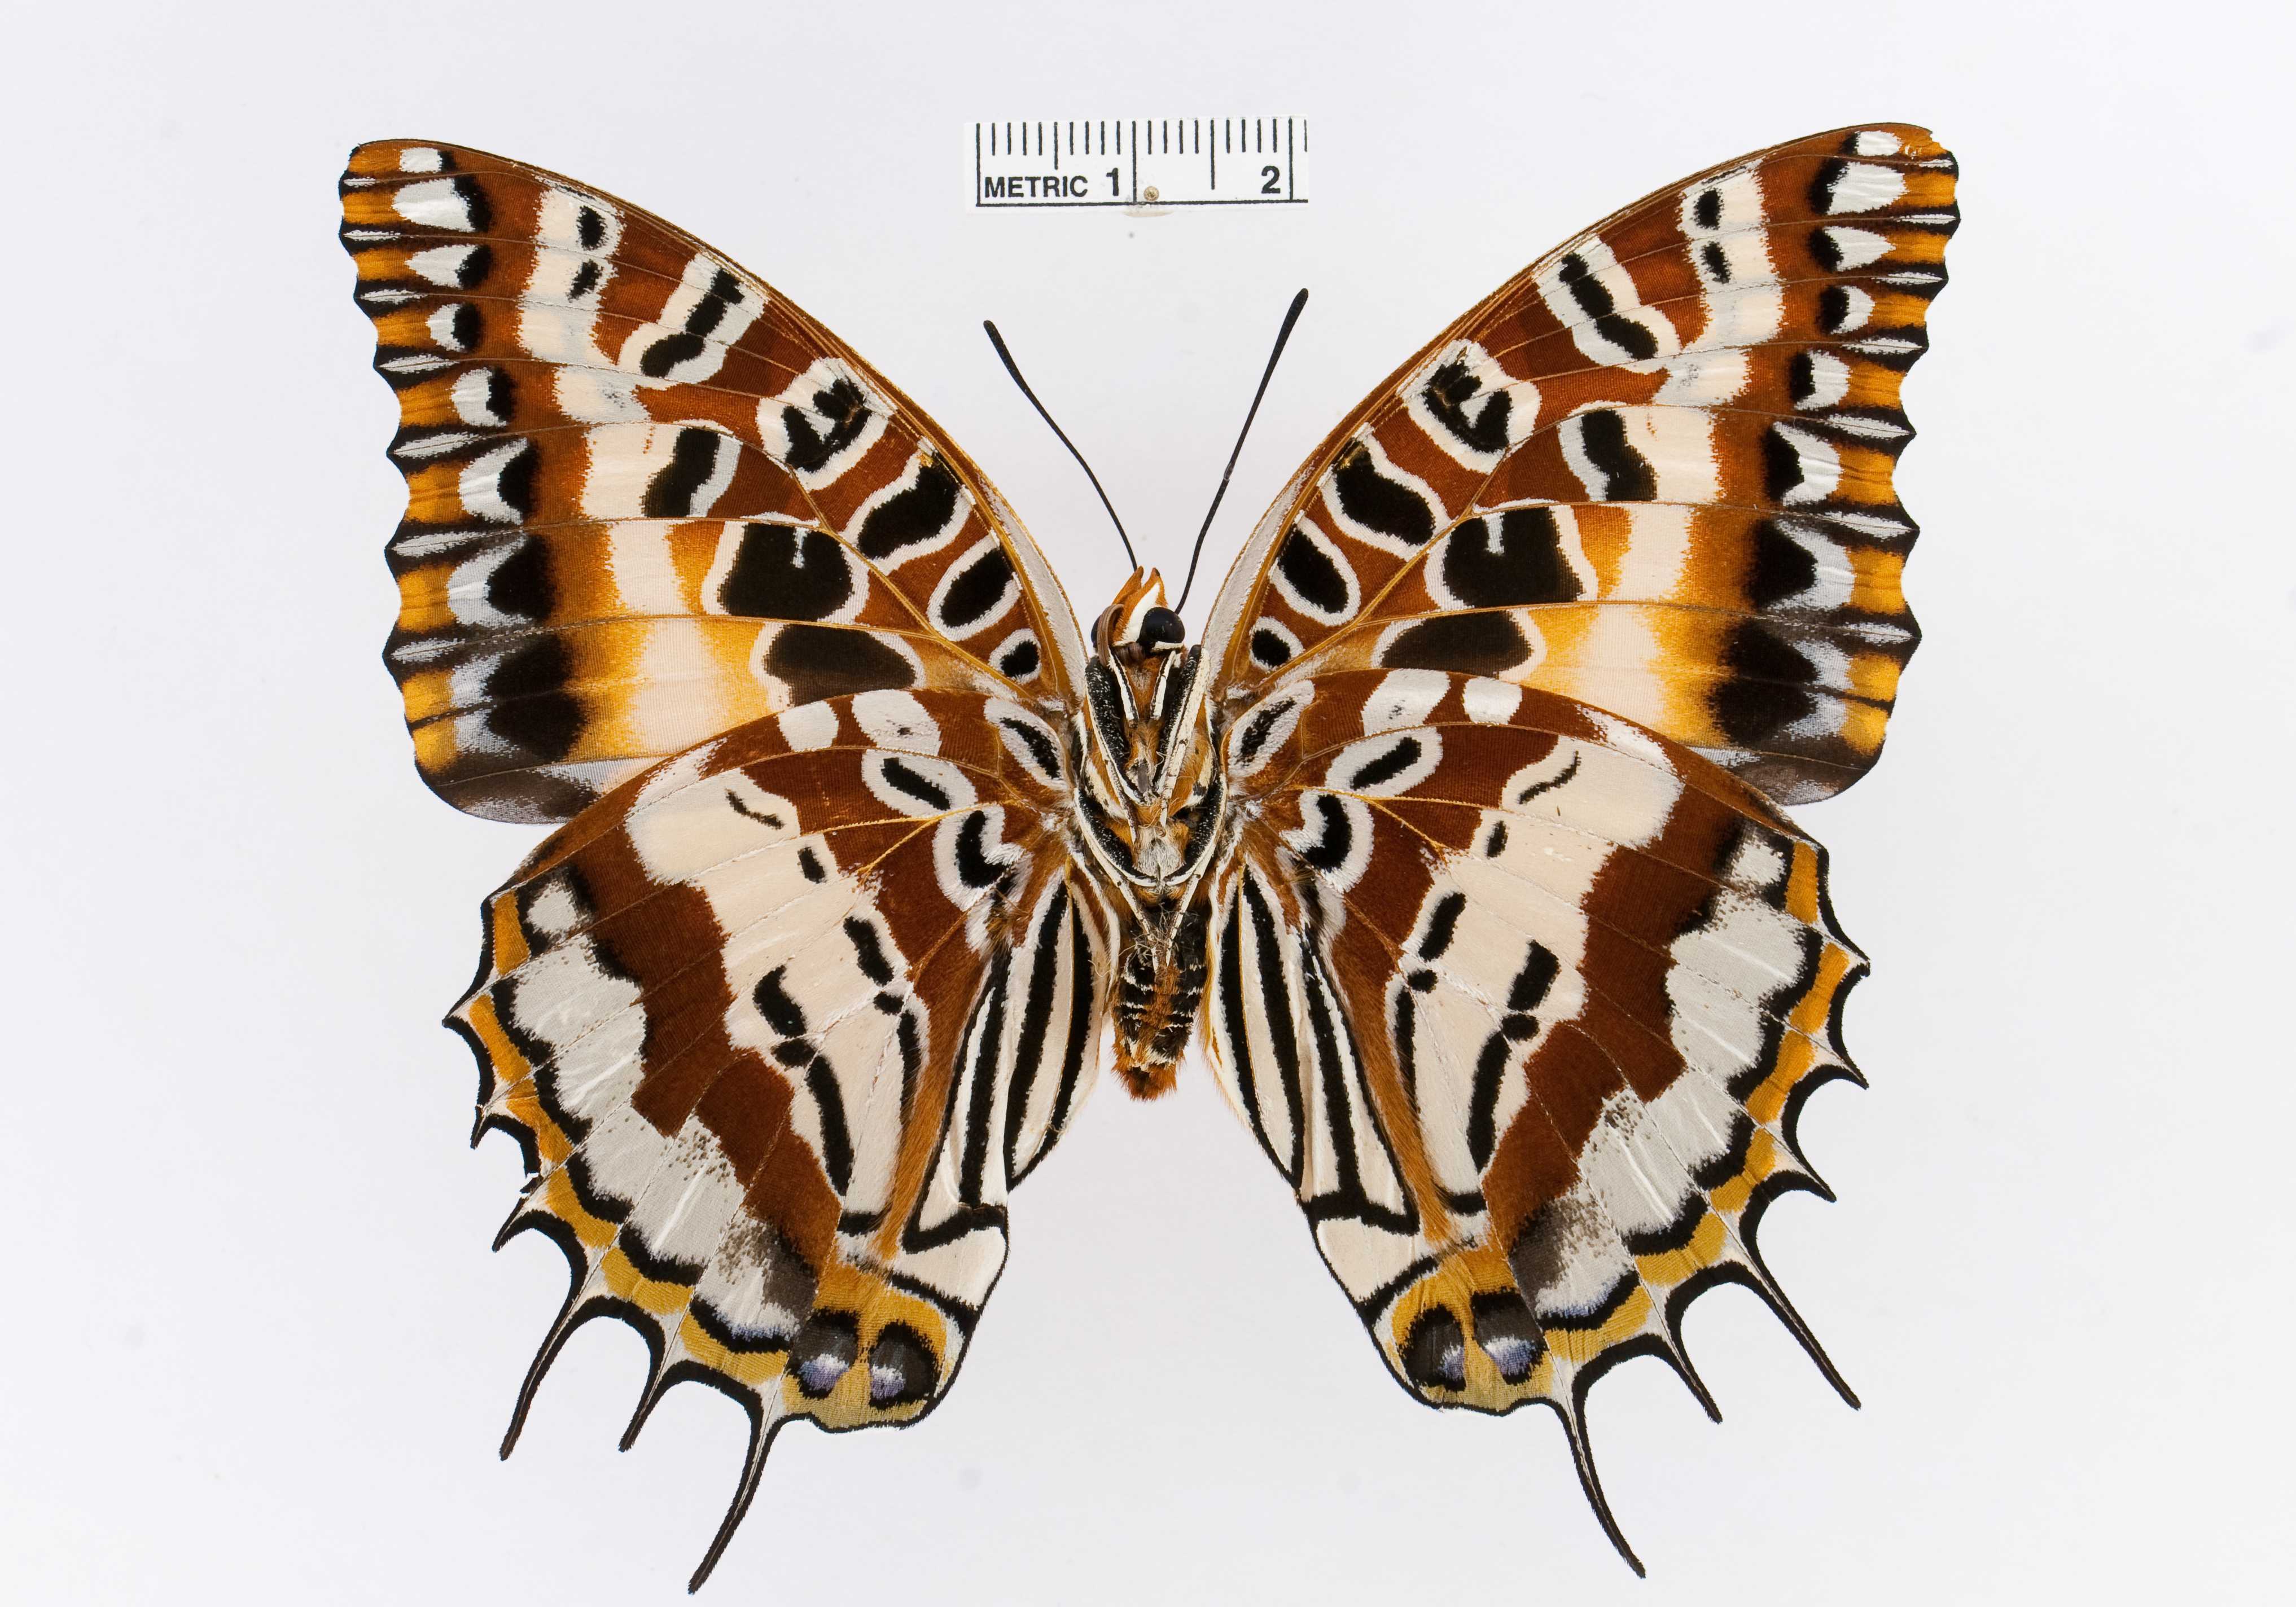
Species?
Charaxes andranadorus
